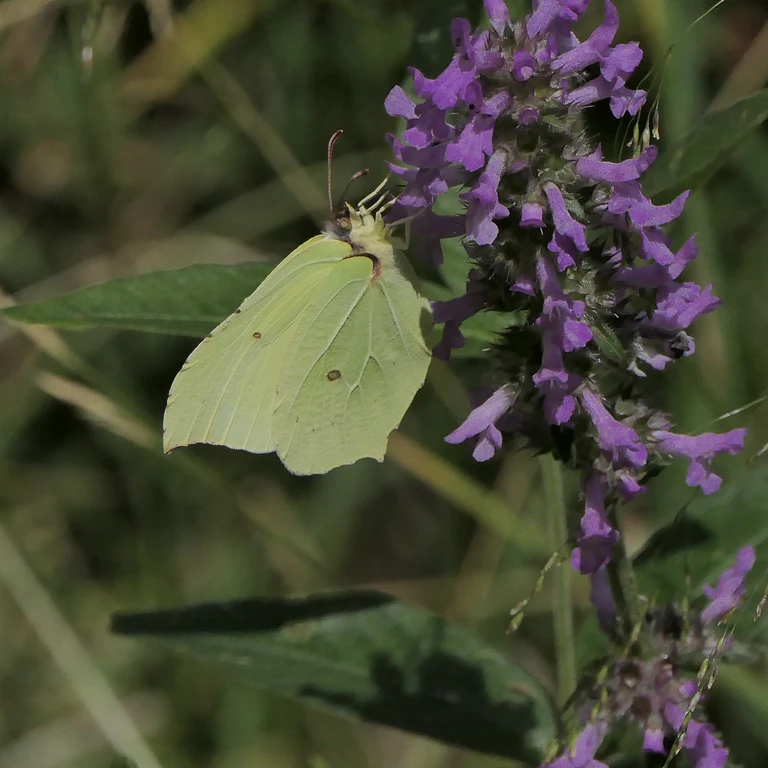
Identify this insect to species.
Gonepteryx rhamni
